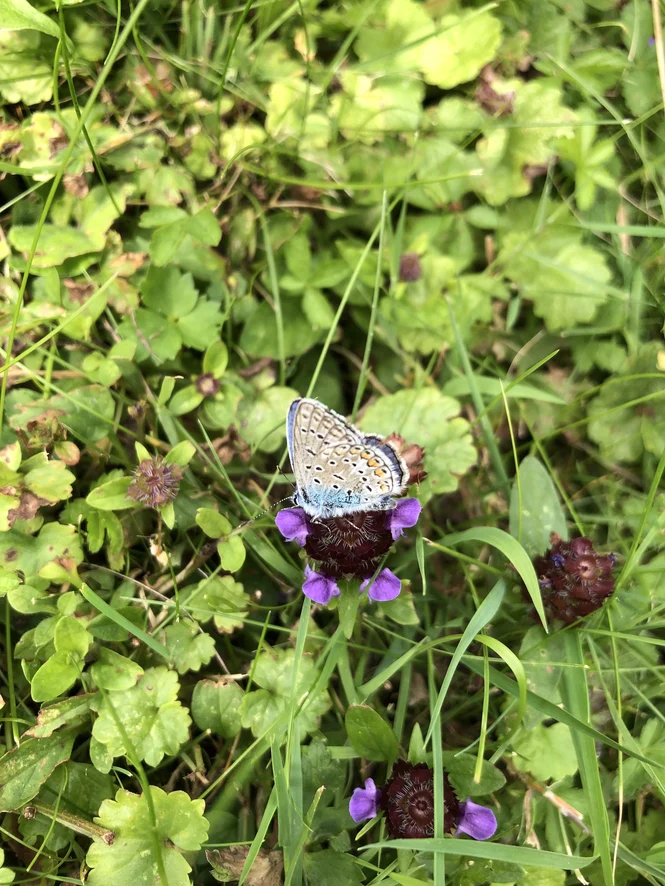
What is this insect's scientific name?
Polyommatus icarus
